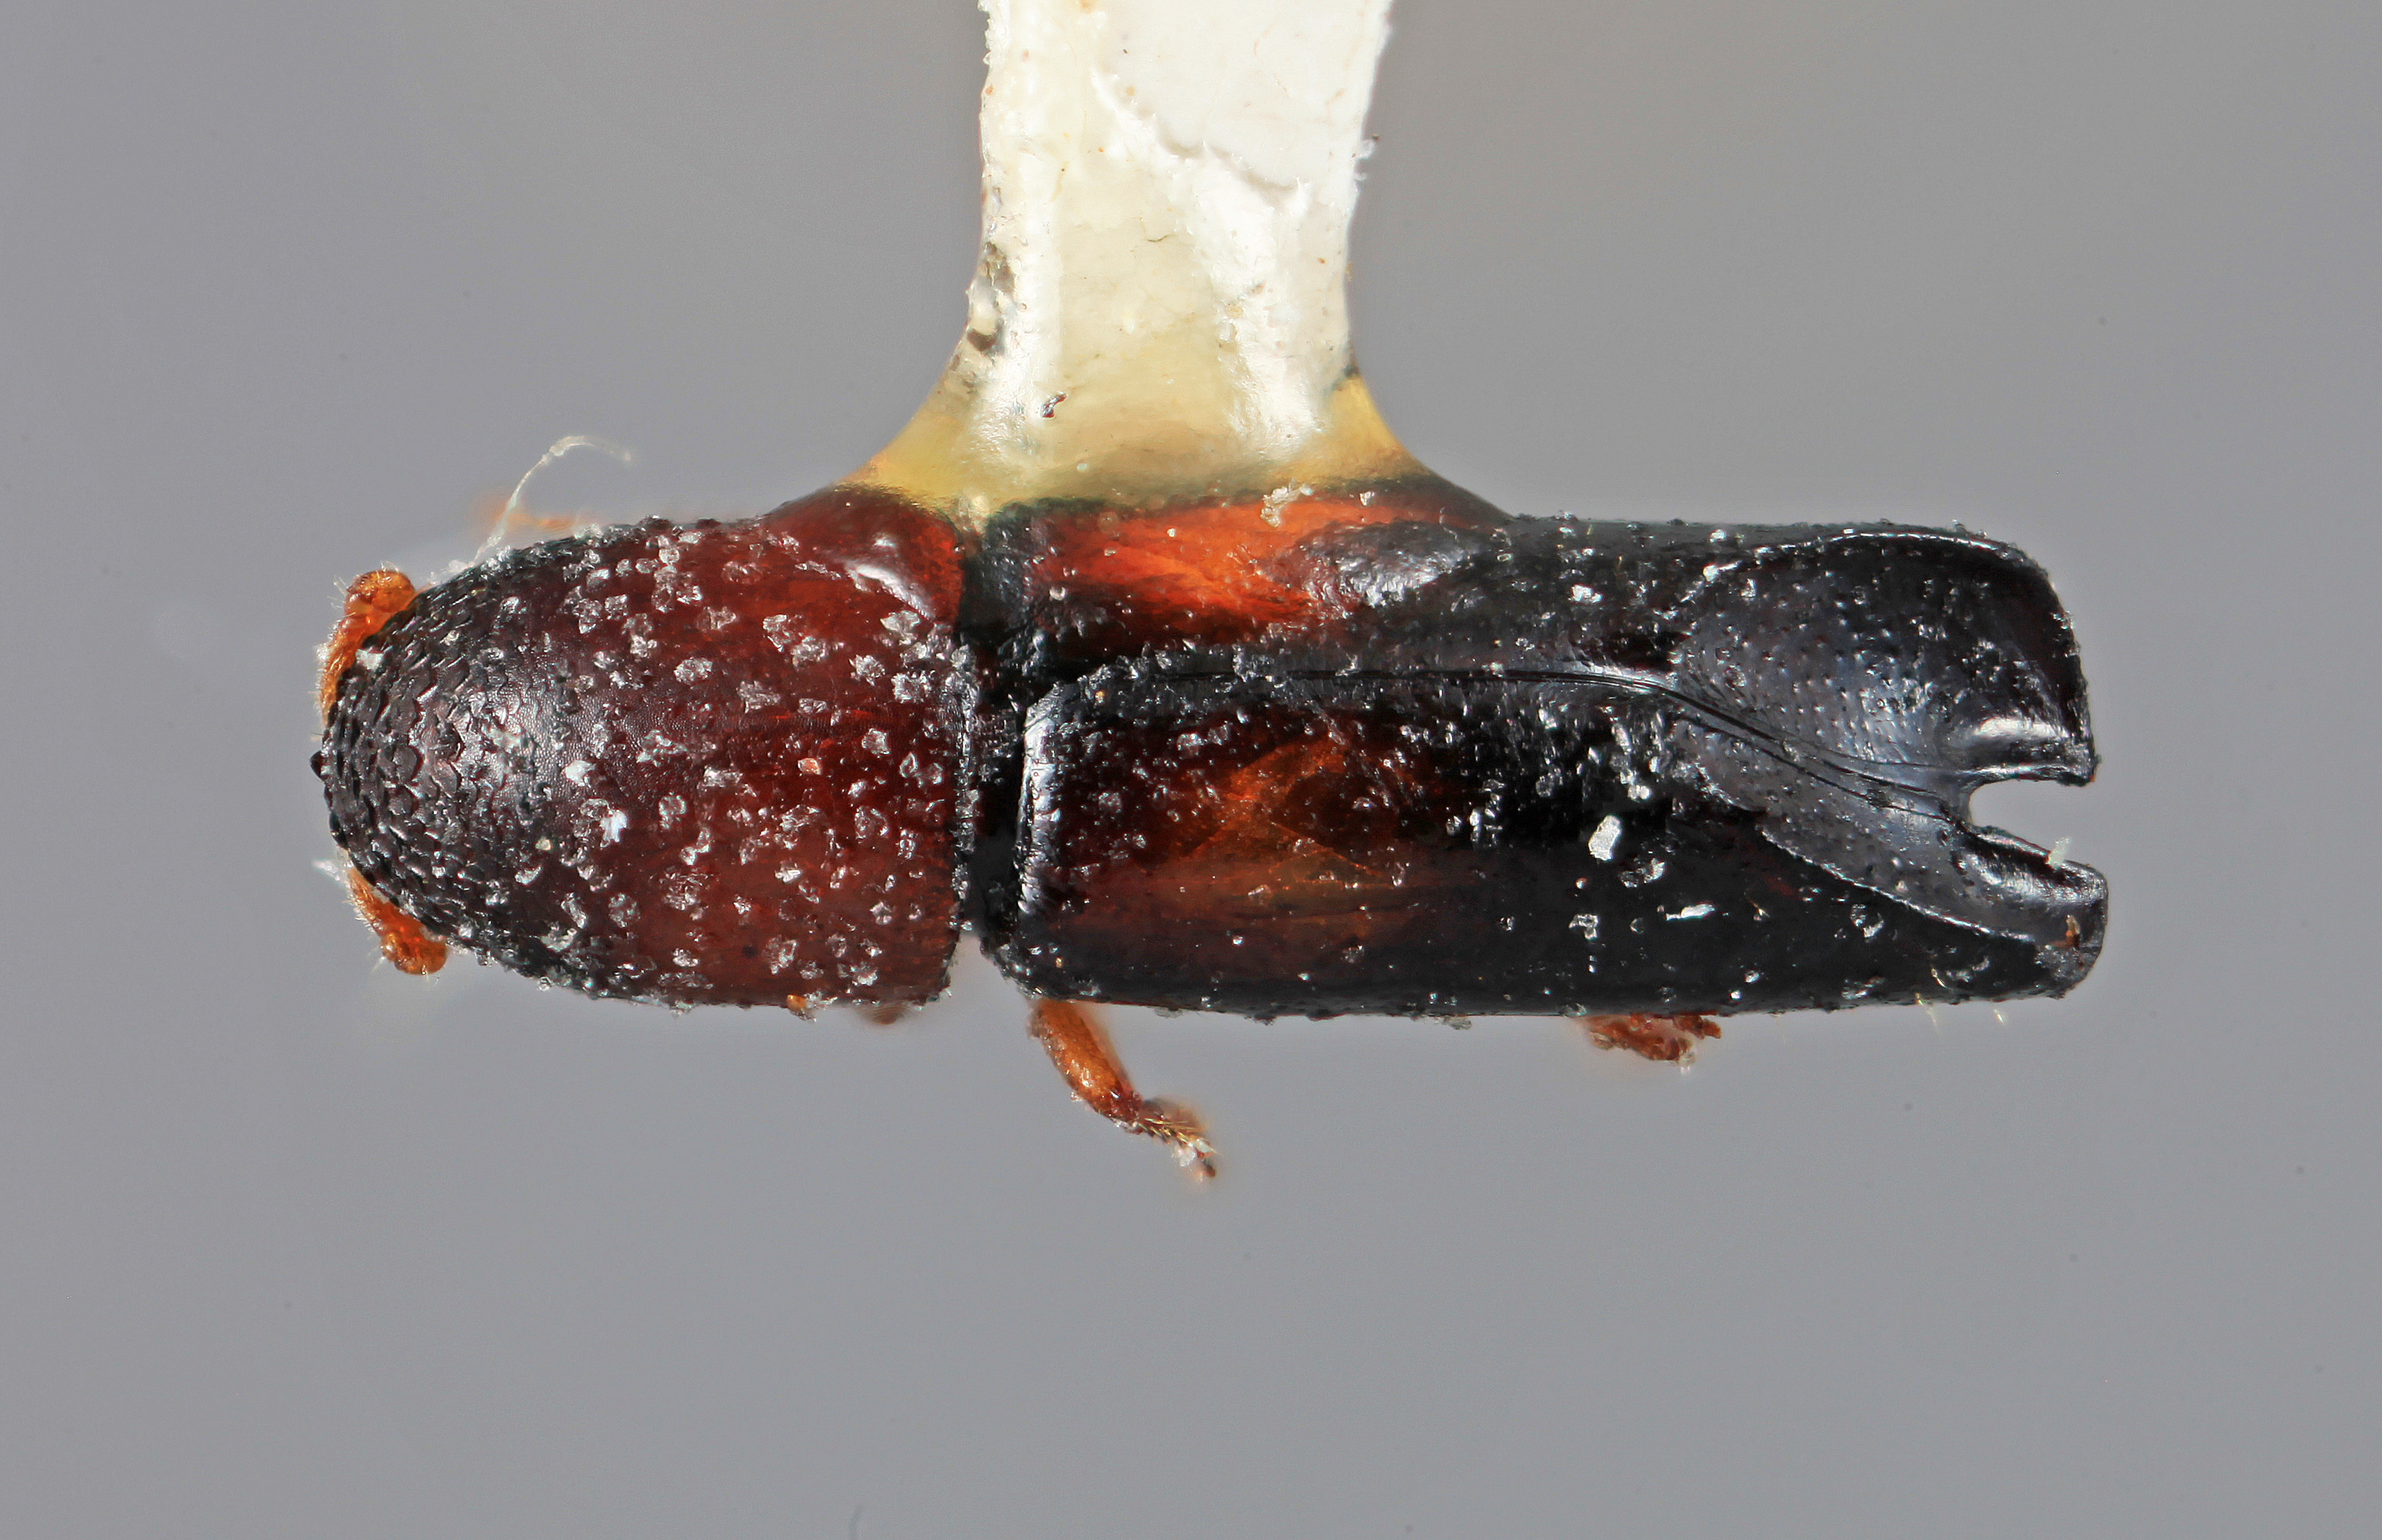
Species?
Amphicranus laureli
